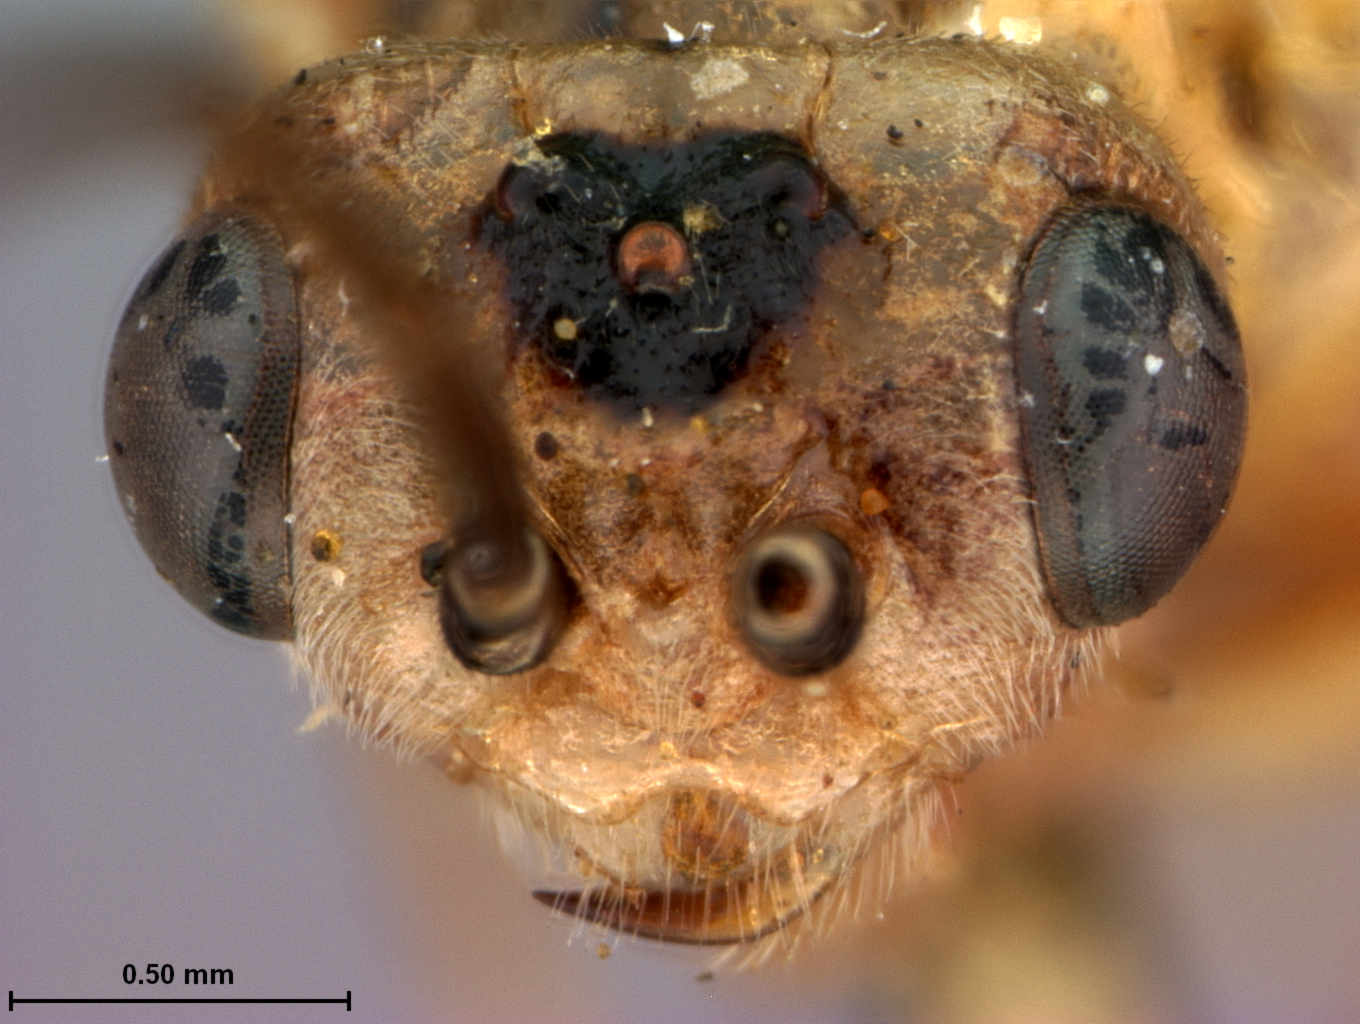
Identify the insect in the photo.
Pteronus koebelei
